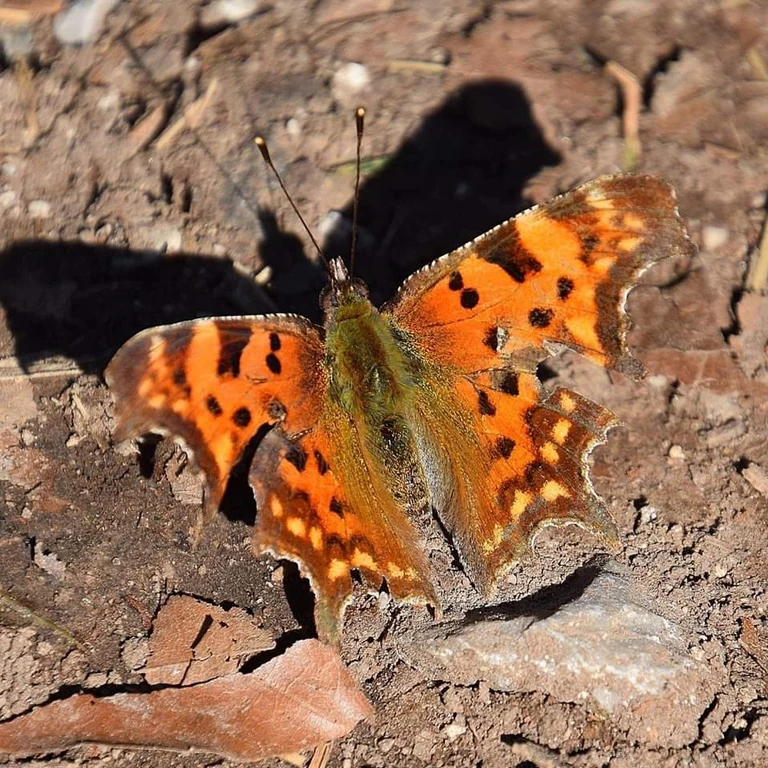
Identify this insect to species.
Polygonia c-album
